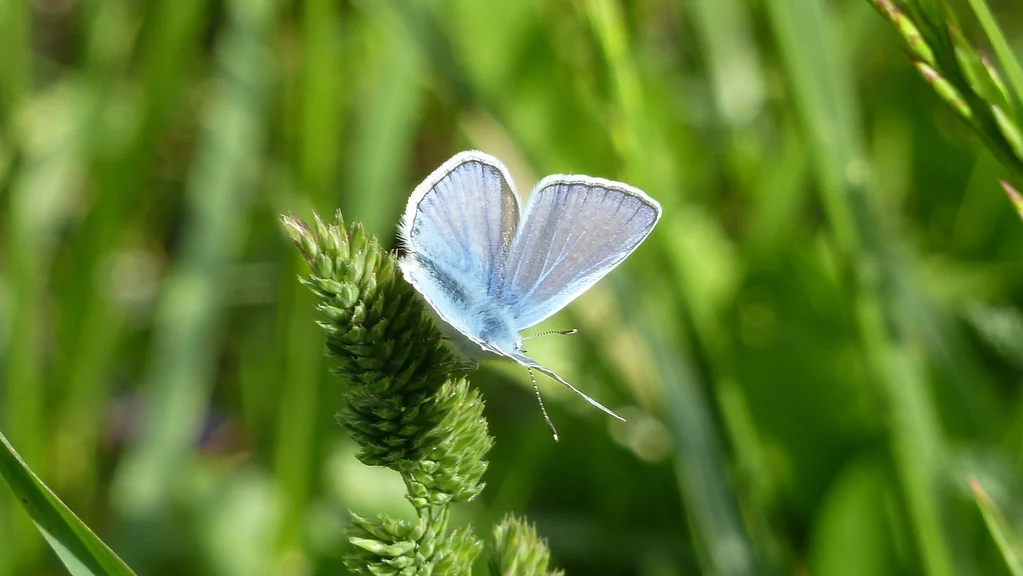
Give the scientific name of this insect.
Polyommatus icarus
